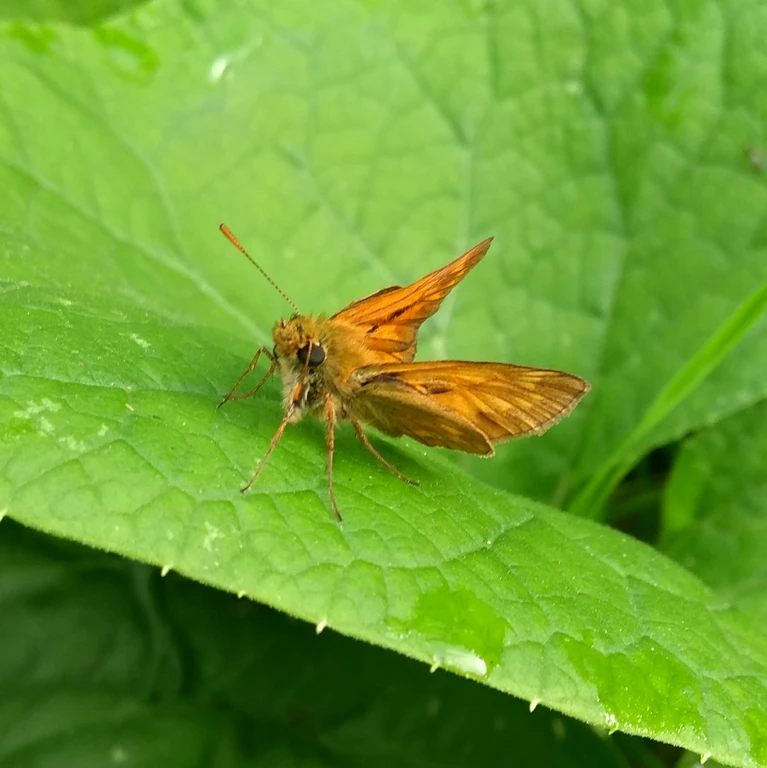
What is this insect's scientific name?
Ochlodes sylvanus (also Ochlodes venata)
